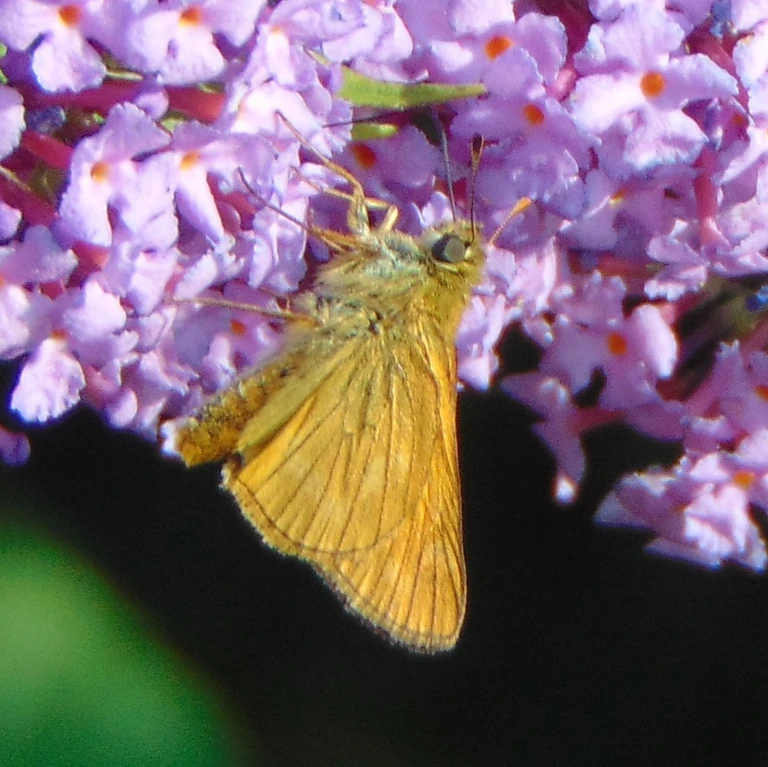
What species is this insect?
Ochlodes sylvanus (also Ochlodes venata)
